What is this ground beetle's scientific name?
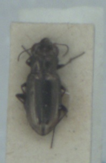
Notiophilus substriatus
